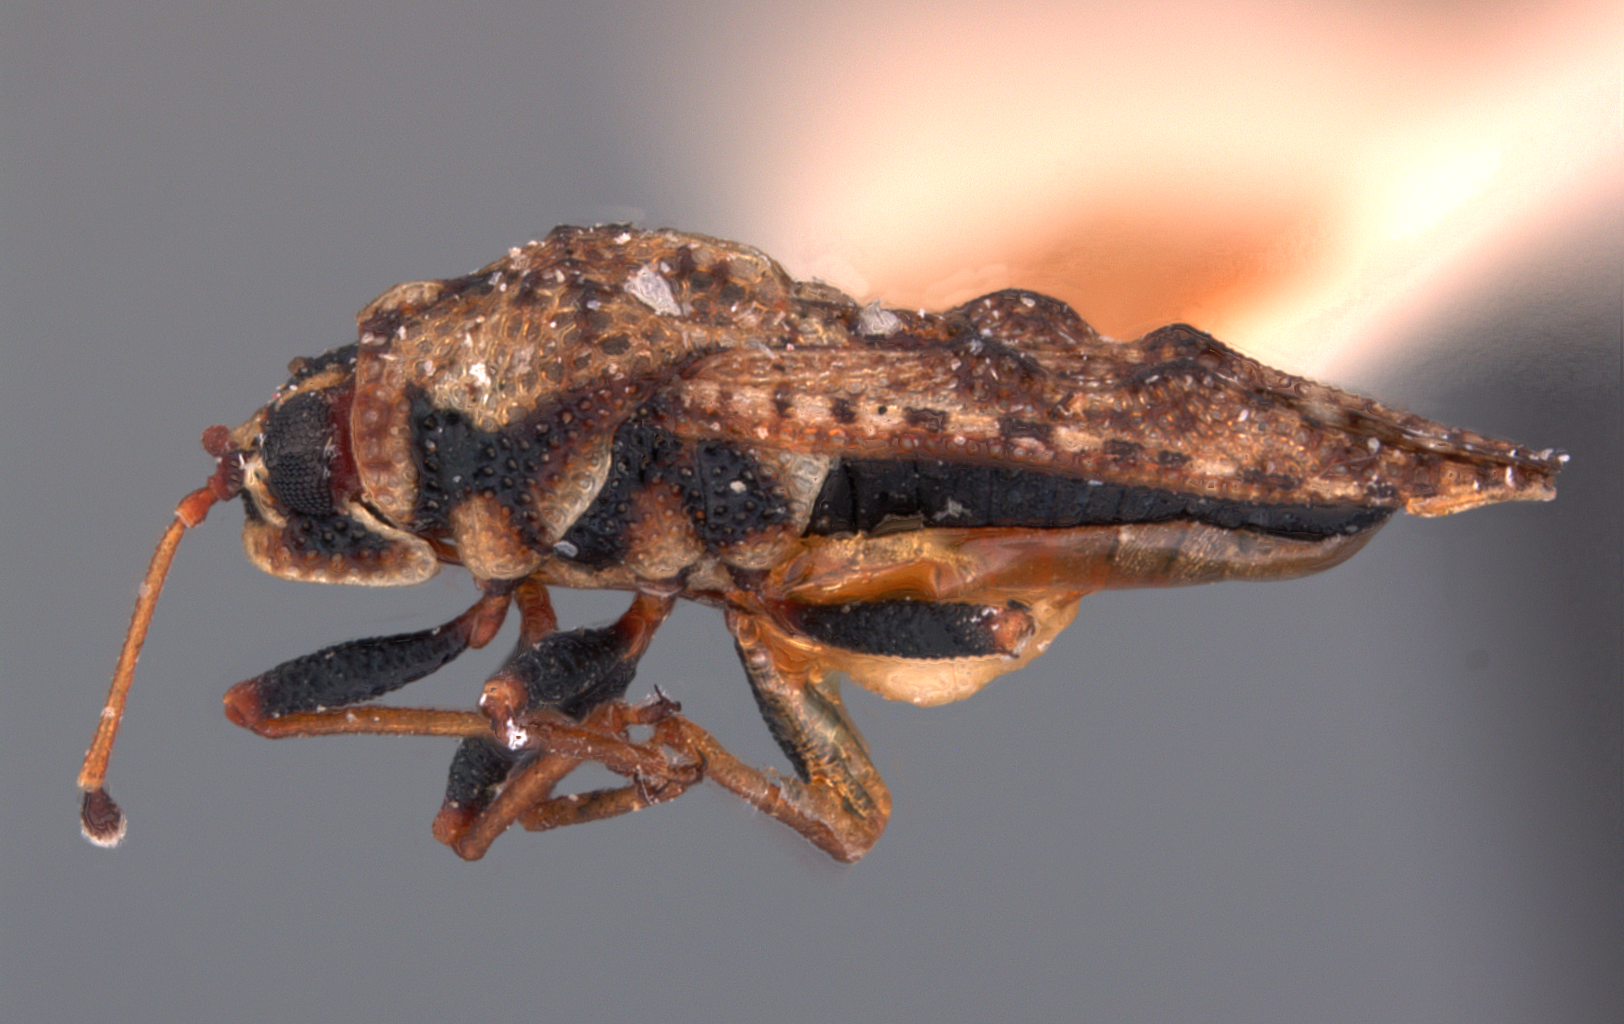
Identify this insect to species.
Monanthia seorsa
